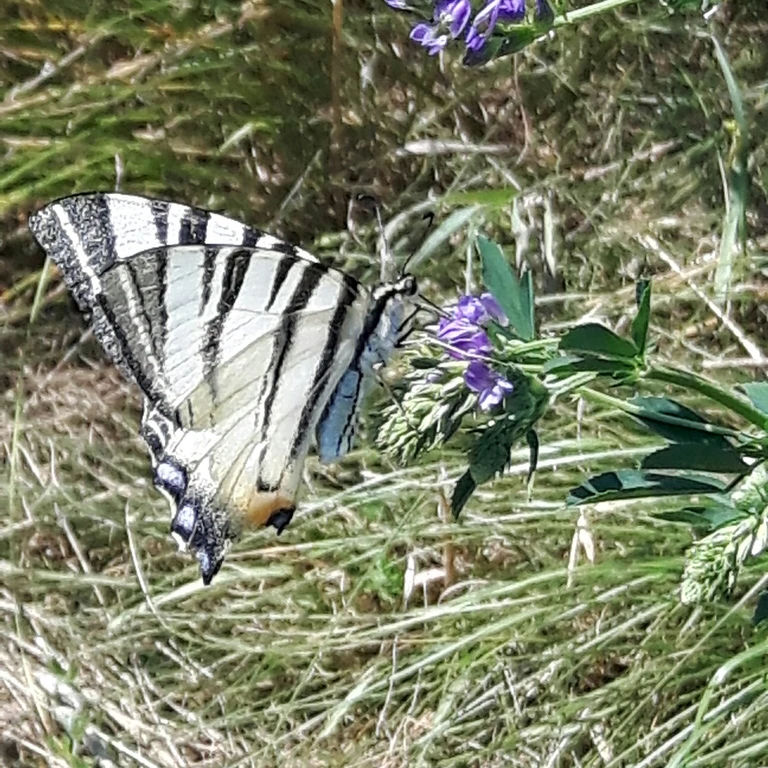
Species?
Iphiclides podalirius
